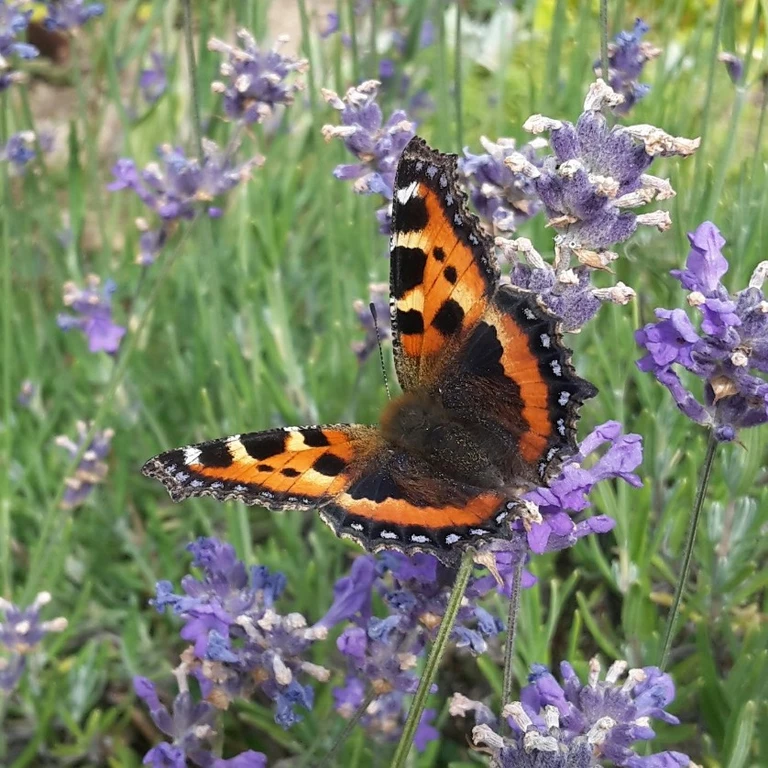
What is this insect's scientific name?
Aglais urticae
